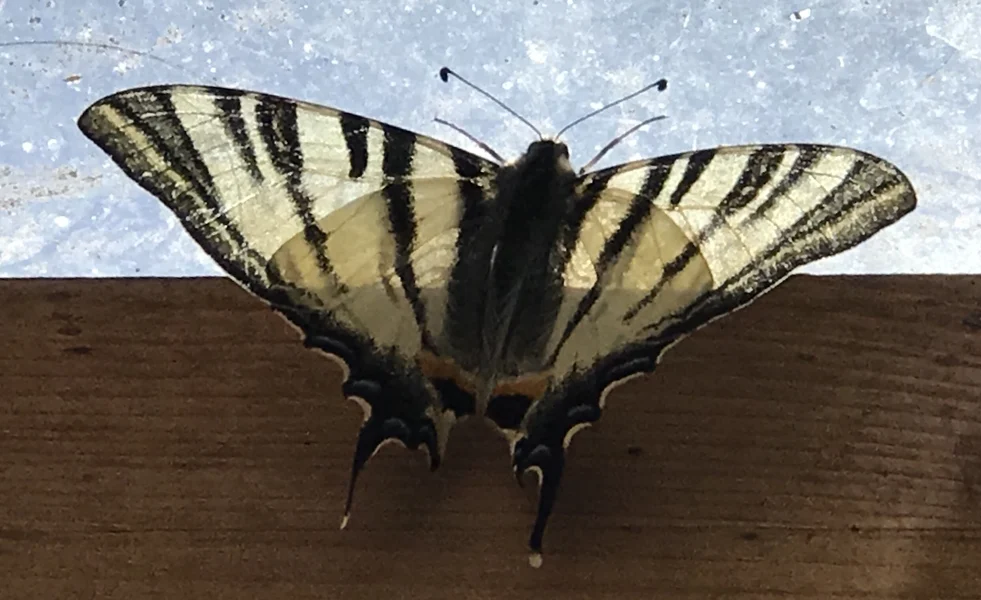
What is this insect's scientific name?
Iphiclides podalirius
